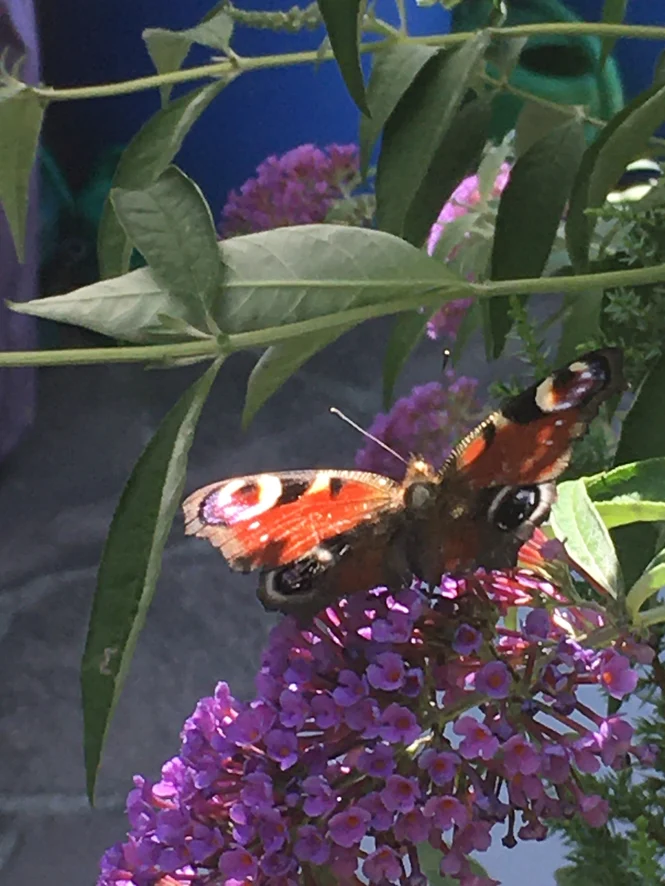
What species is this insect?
Aglais io
